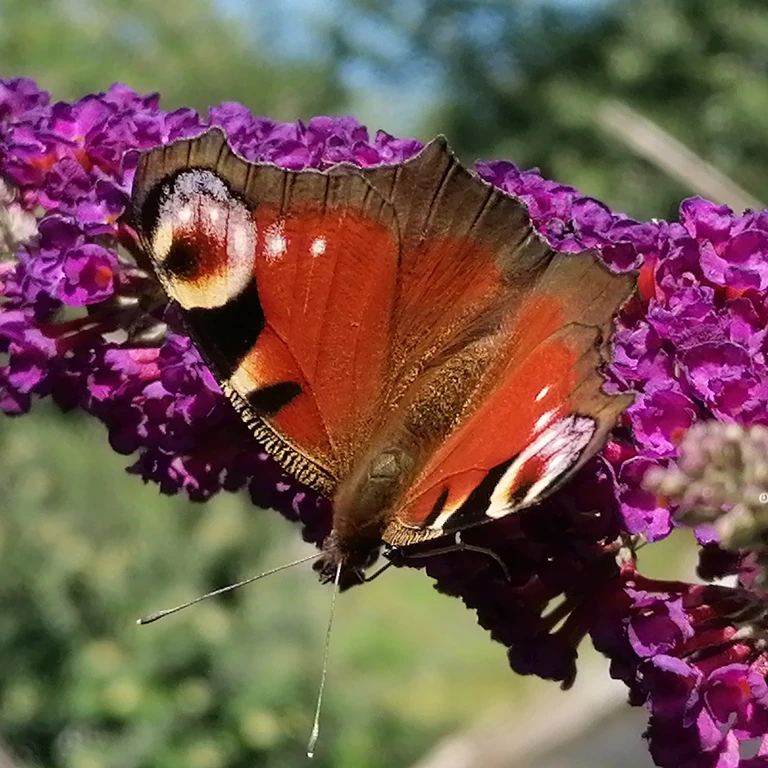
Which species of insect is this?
Aglais io
